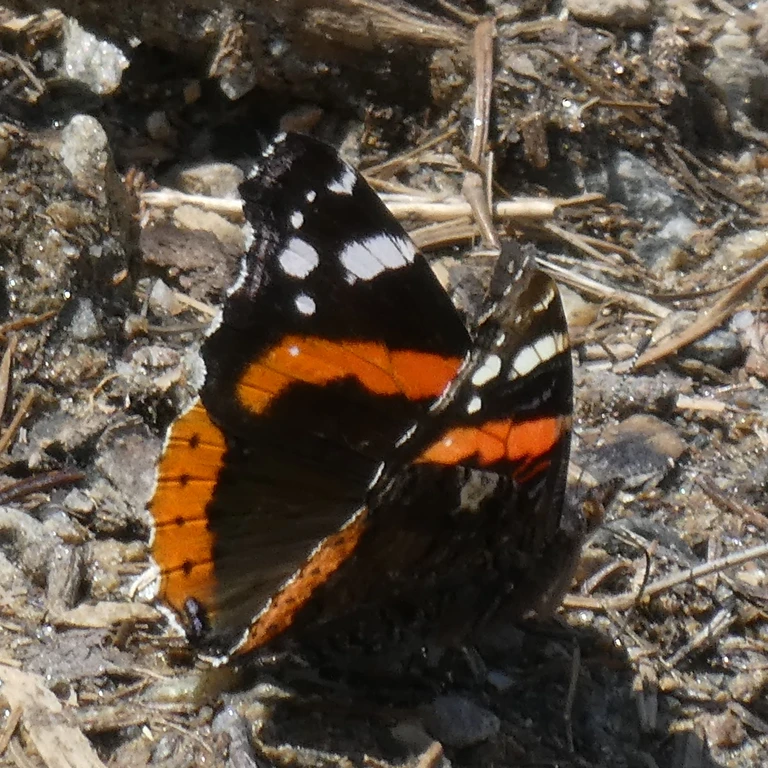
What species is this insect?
Vanessa atalanta
